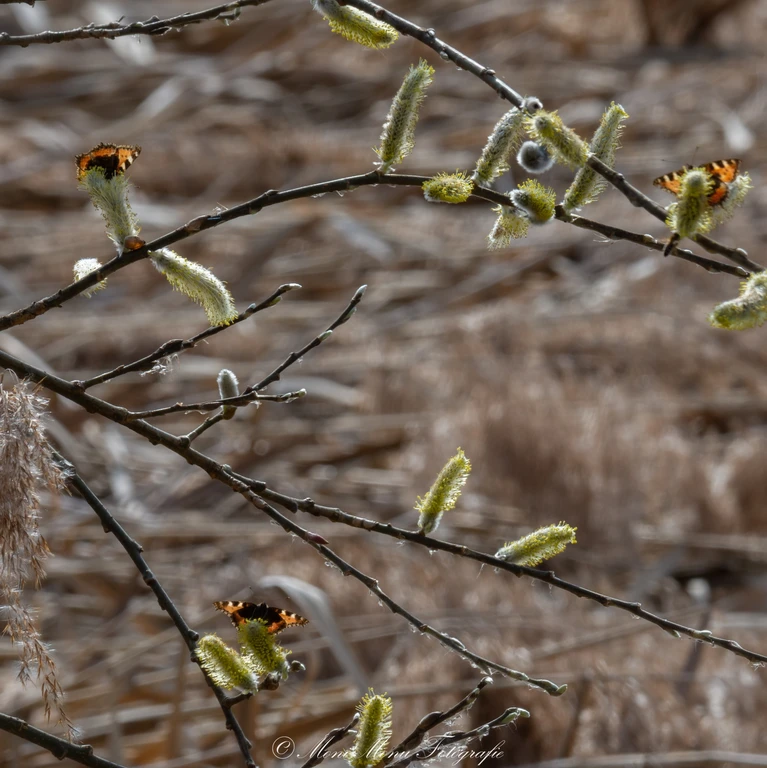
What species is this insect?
Aglais urticae
